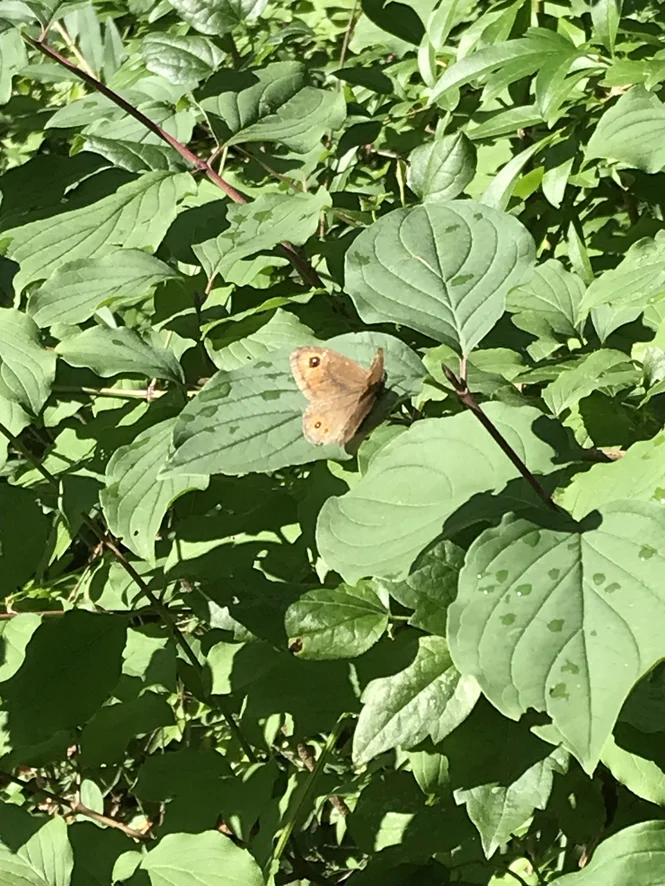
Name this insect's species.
Lasiommata maera (also Pararge maera)
